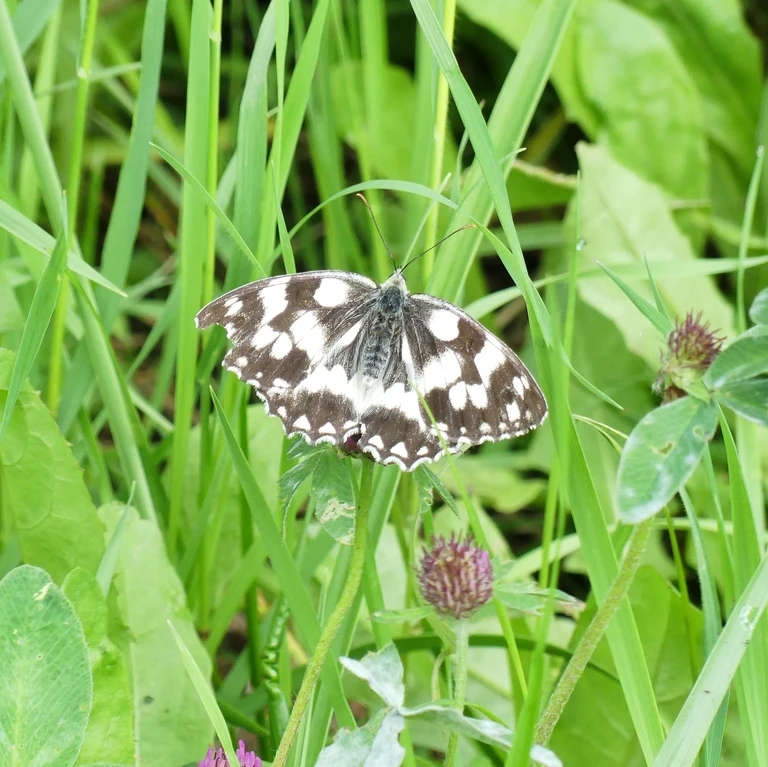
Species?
Melanargia galathea
